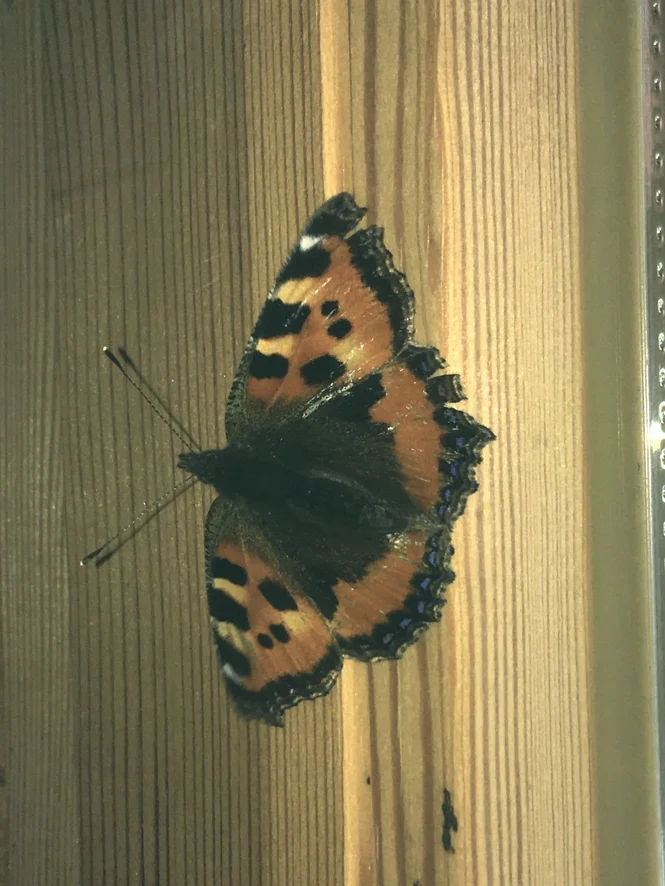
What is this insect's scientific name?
Aglais urticae
